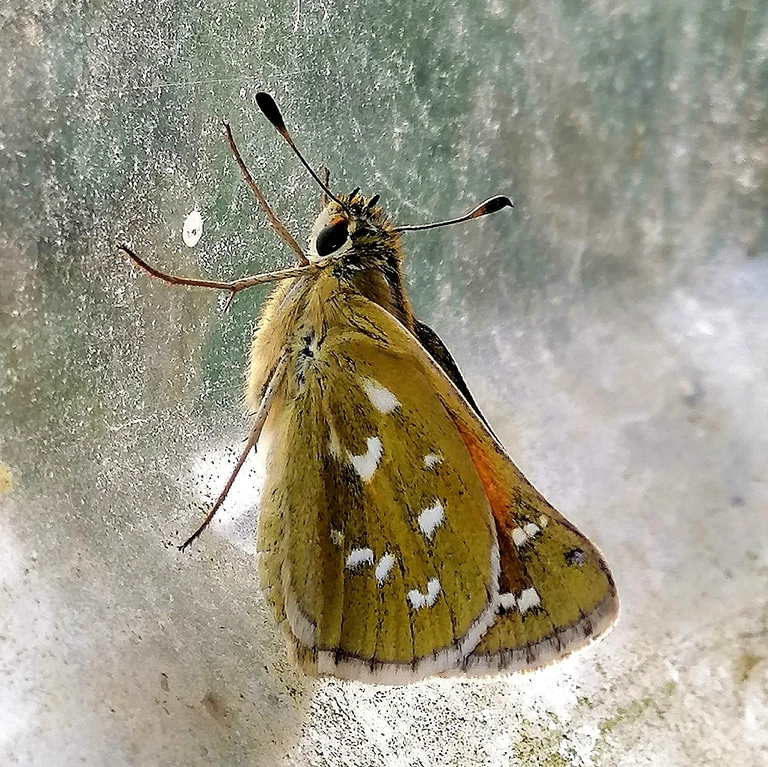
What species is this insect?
Hesperia comma
